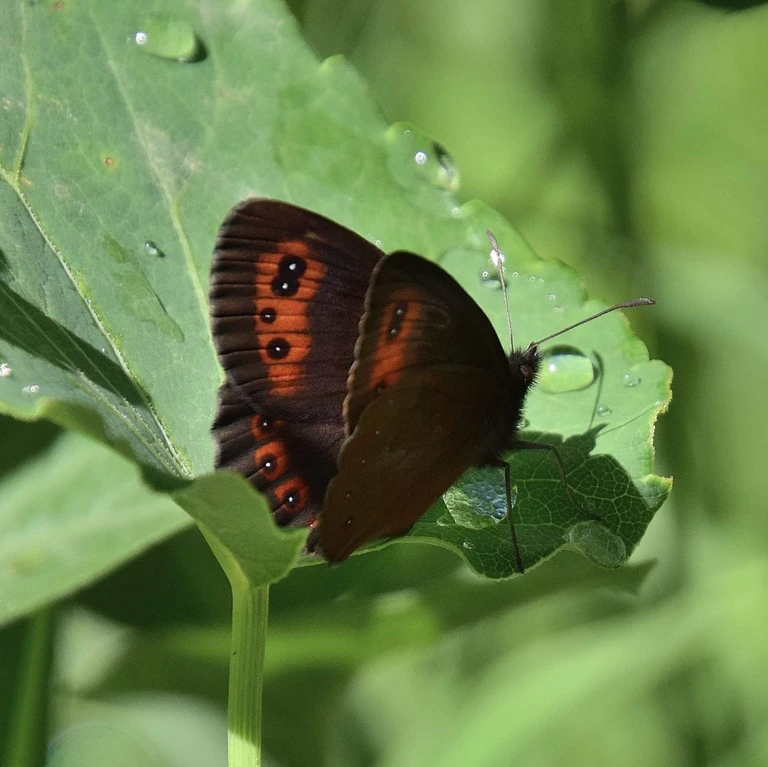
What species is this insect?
Erebia aethiops
